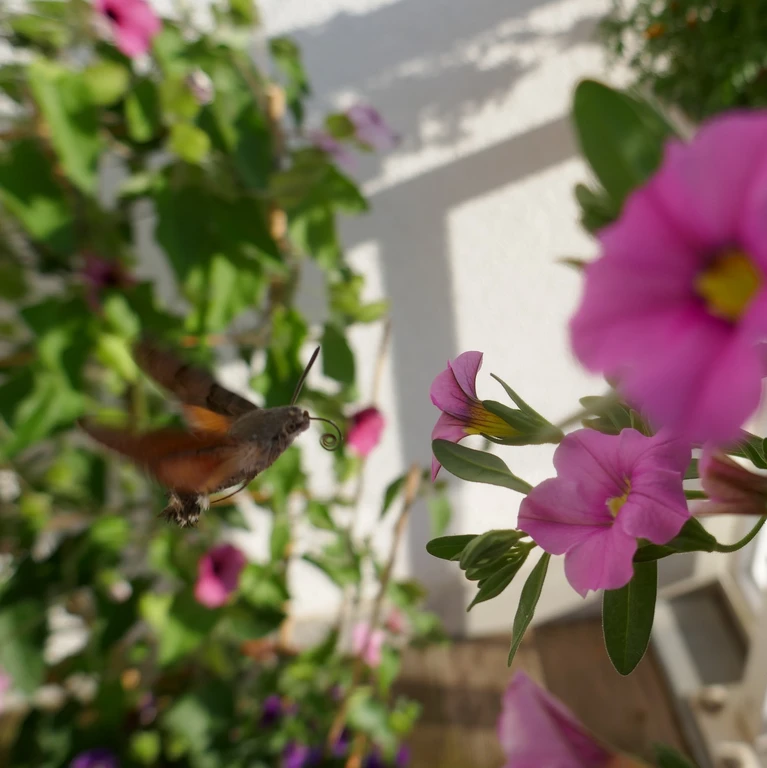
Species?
Macroglossum stellatarum
